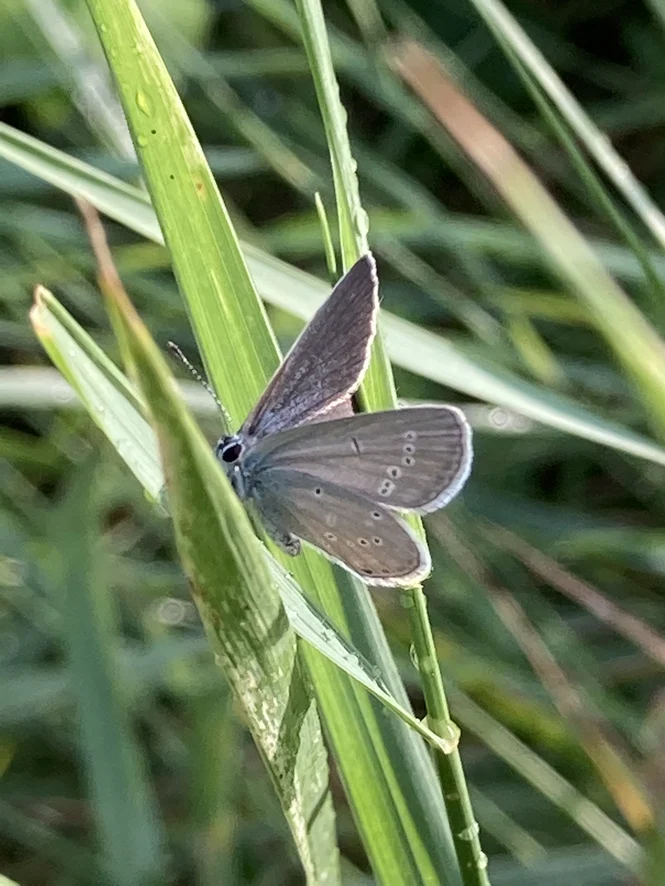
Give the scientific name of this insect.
Cupido minimus
